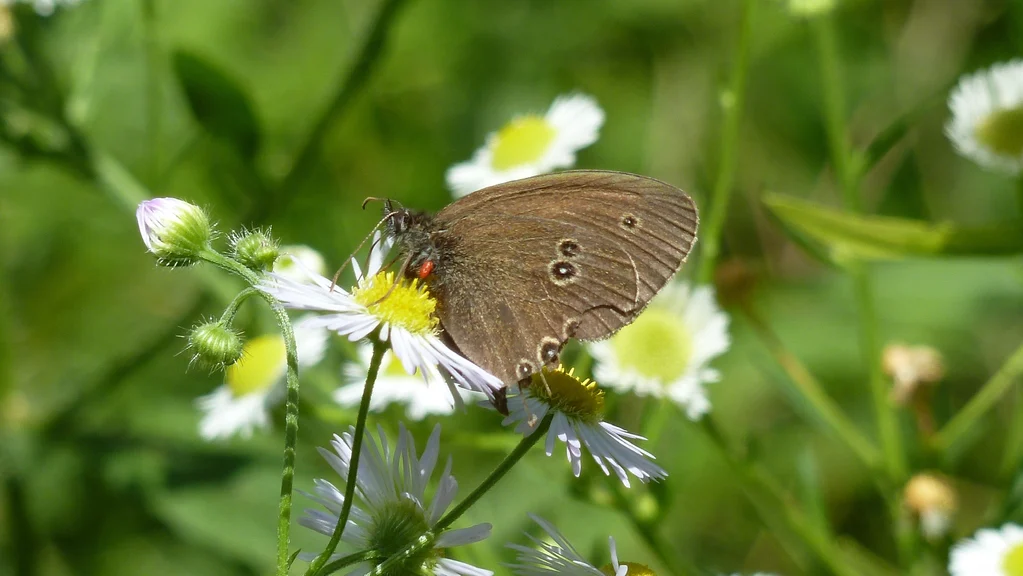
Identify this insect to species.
Aphantopus hyperantus
